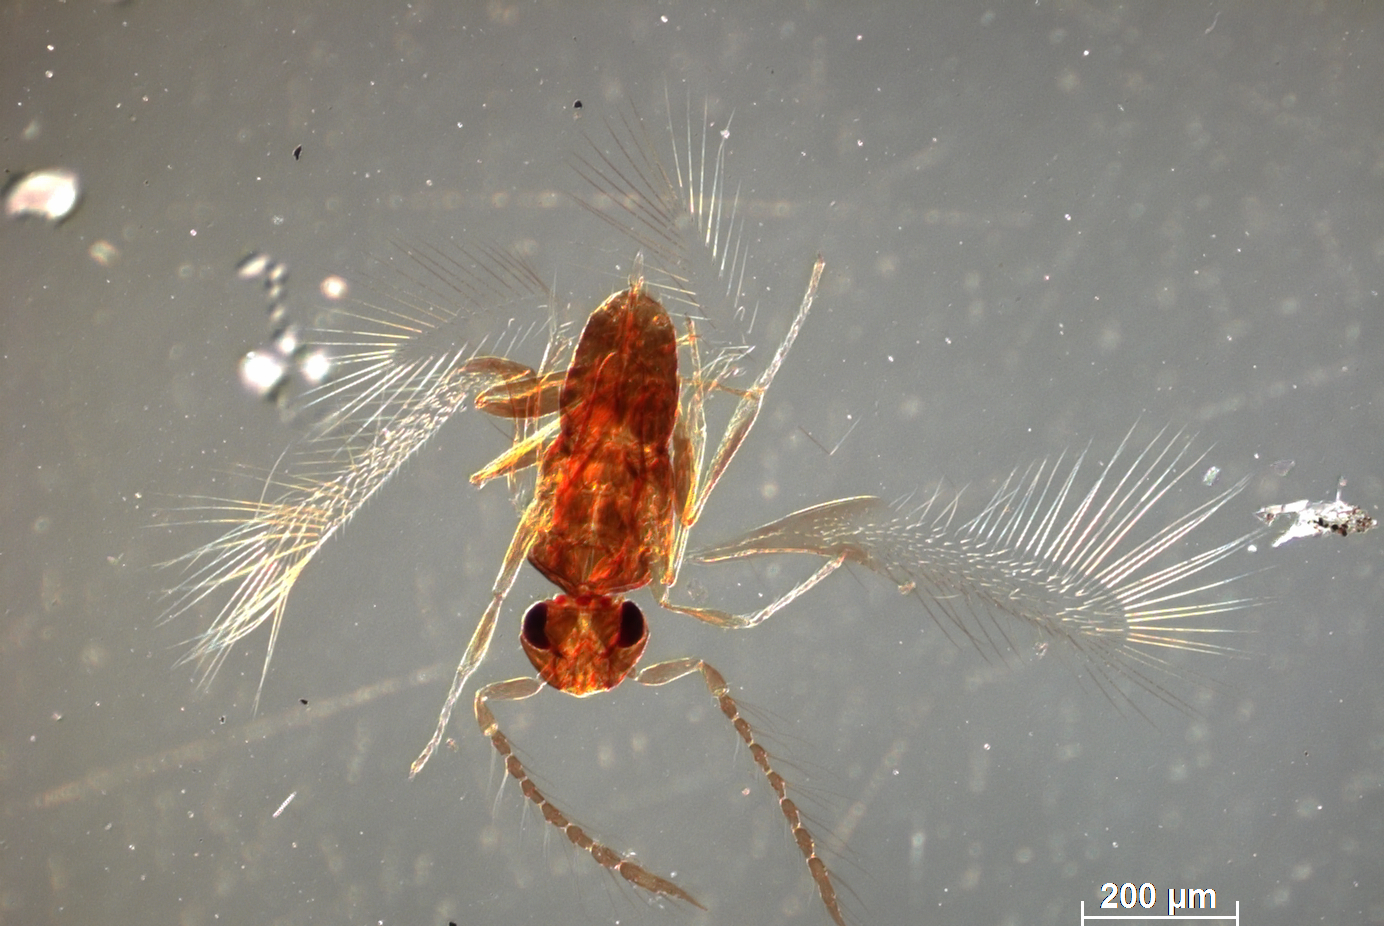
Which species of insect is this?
Anthemus chionaspidis
